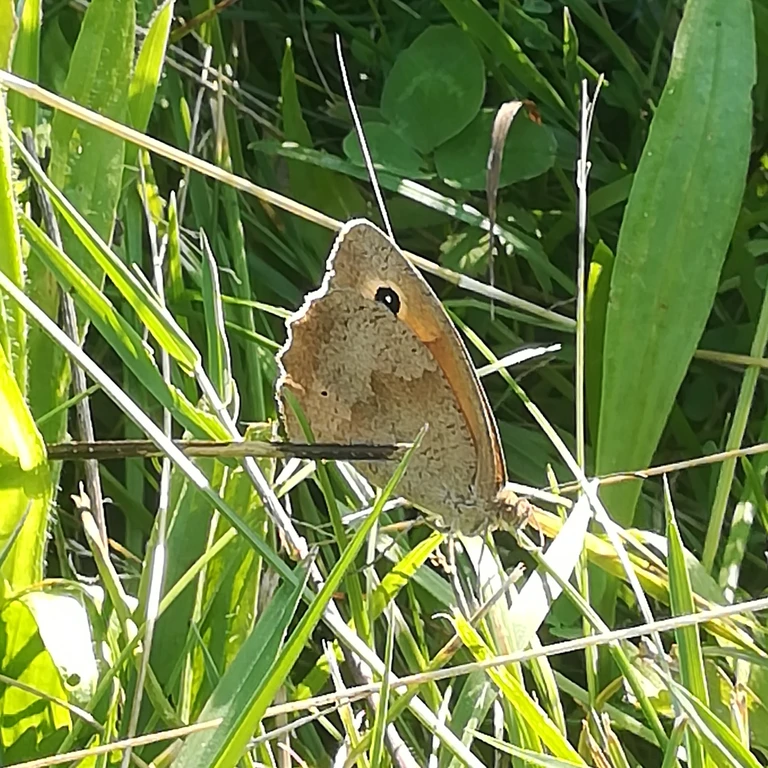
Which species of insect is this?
Maniola jurtina
